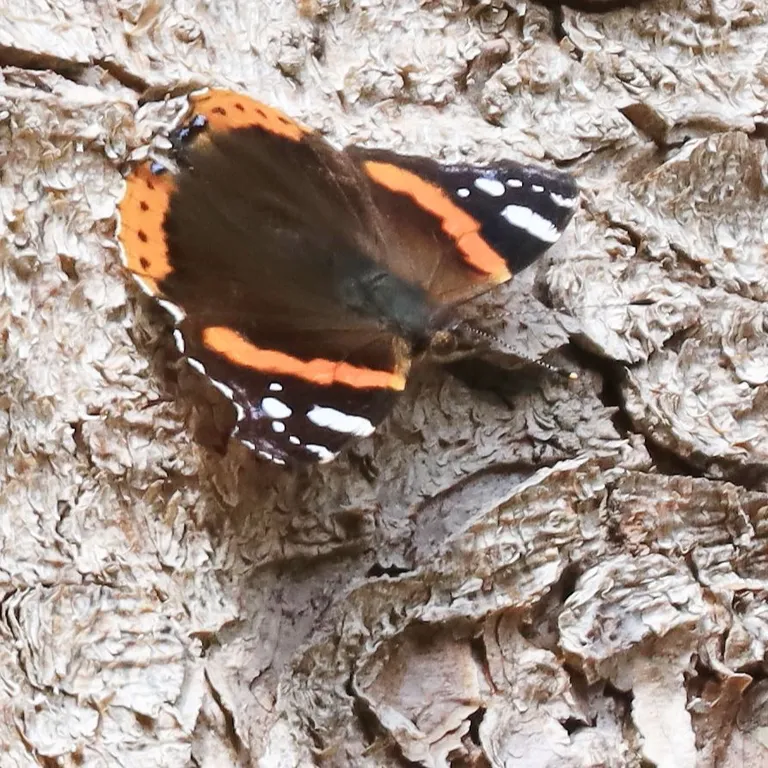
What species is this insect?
Vanessa atalanta
